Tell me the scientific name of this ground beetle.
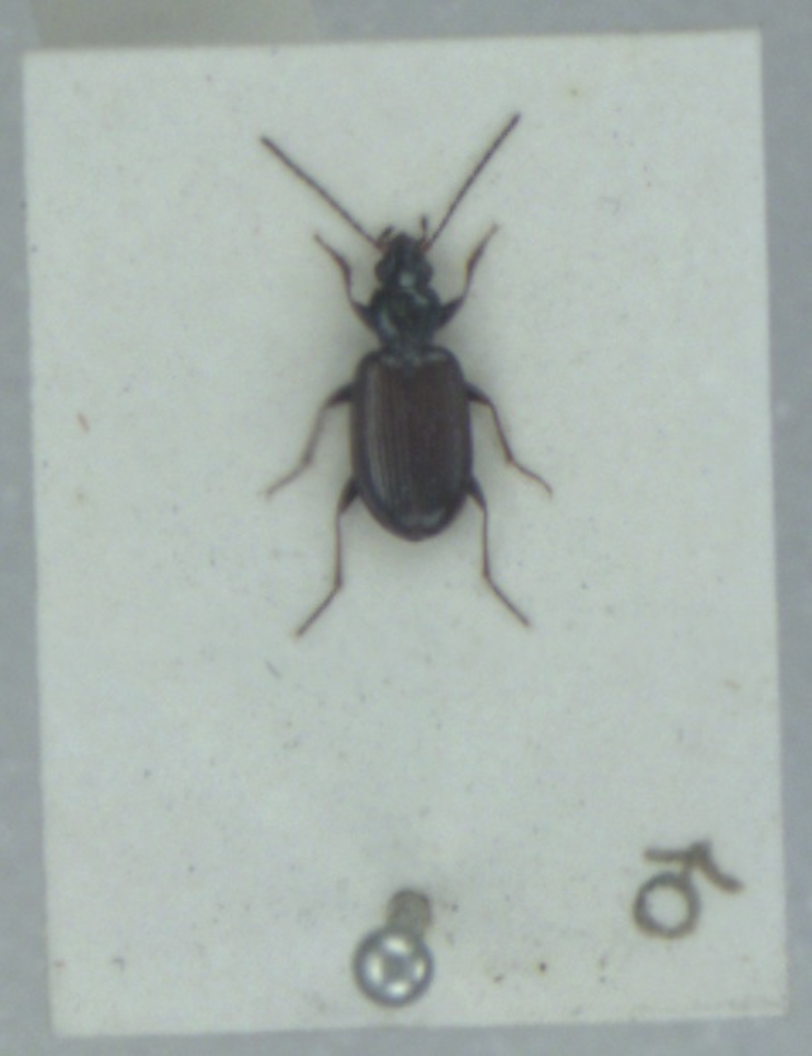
Bembidion atrocaeruleum
